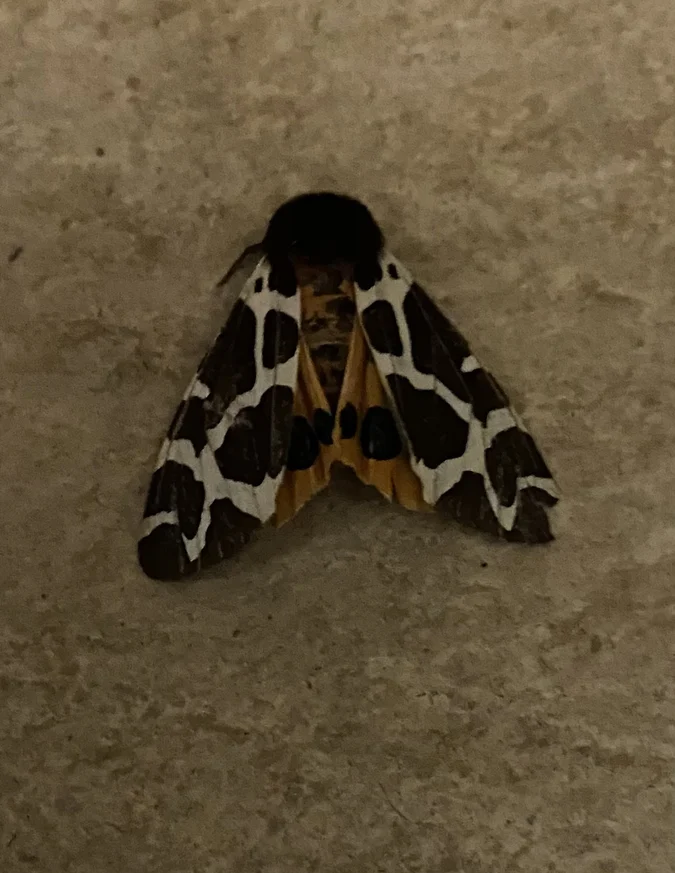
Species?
Arctia caja
